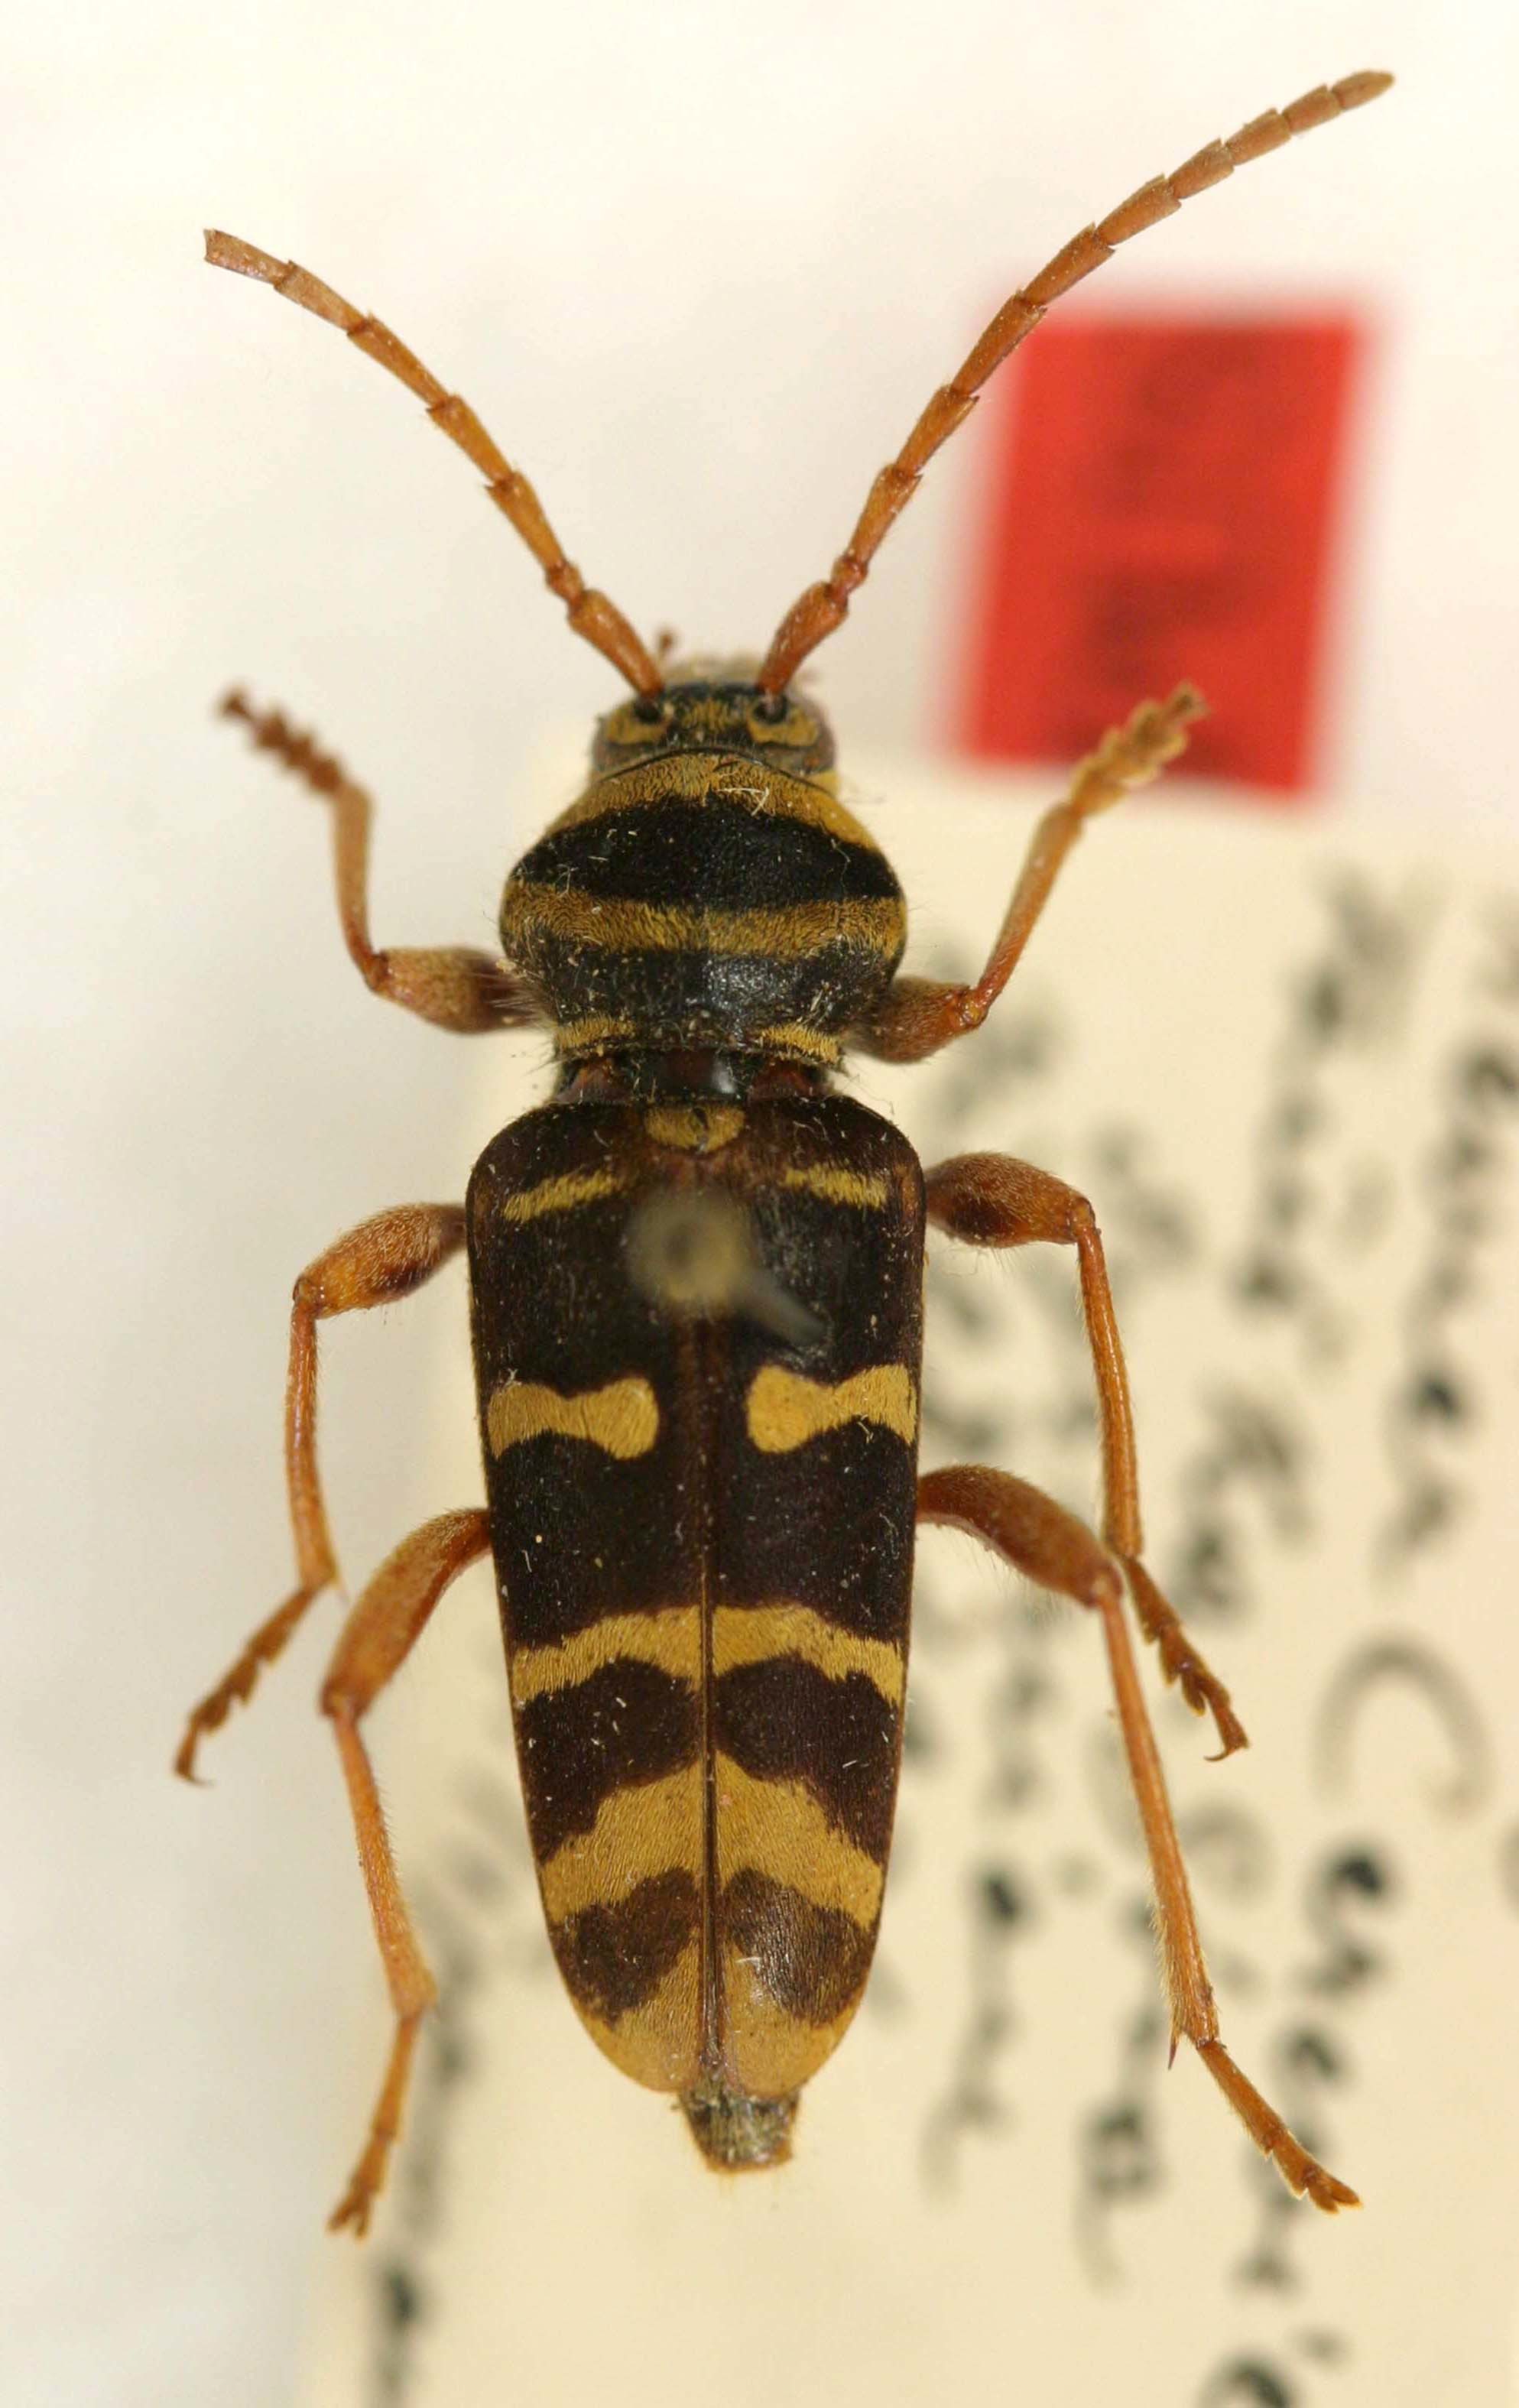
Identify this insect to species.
Plagionotus arcuatus
